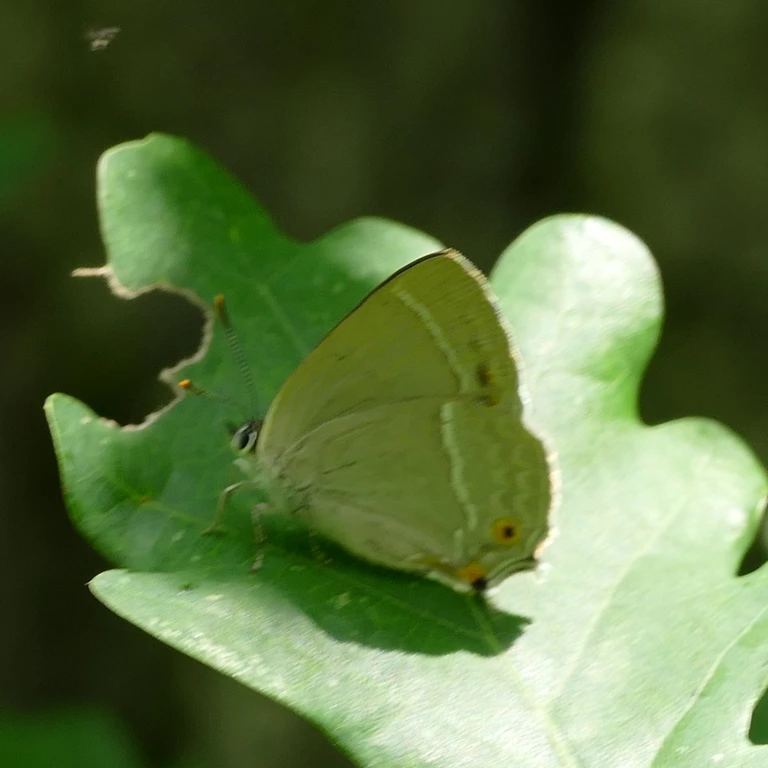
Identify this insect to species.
Favonius quercus (also Quercusia quercus)
